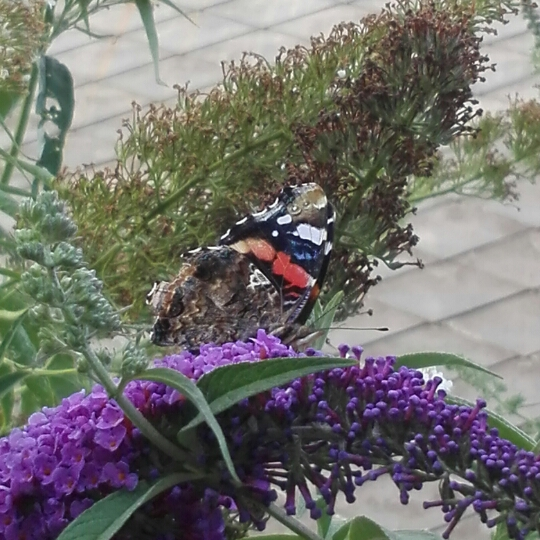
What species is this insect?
Vanessa atalanta
